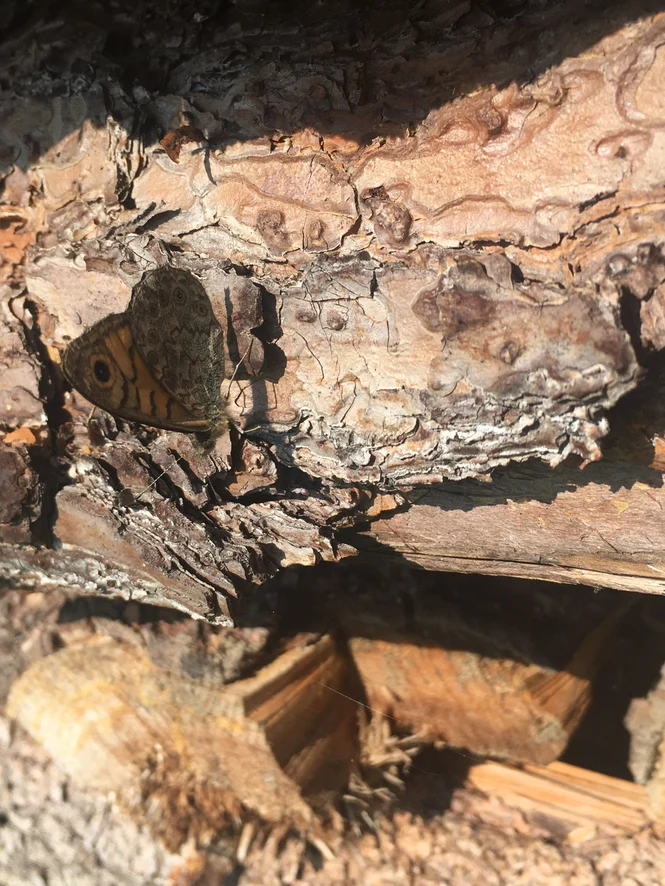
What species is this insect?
Lasiommata megera (also Pararge megera)
